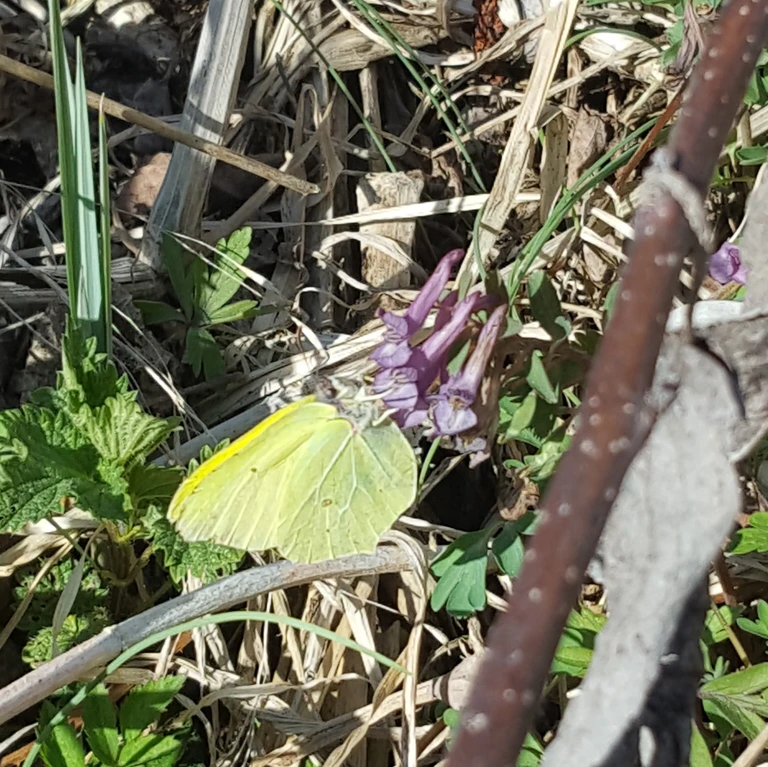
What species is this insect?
Gonepteryx rhamni
